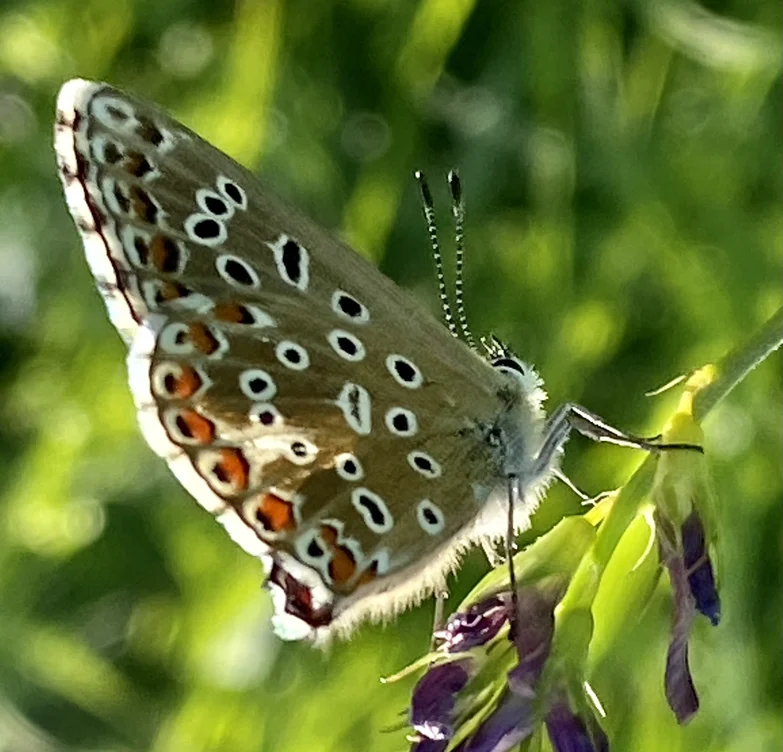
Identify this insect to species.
Lysandra bellargus
